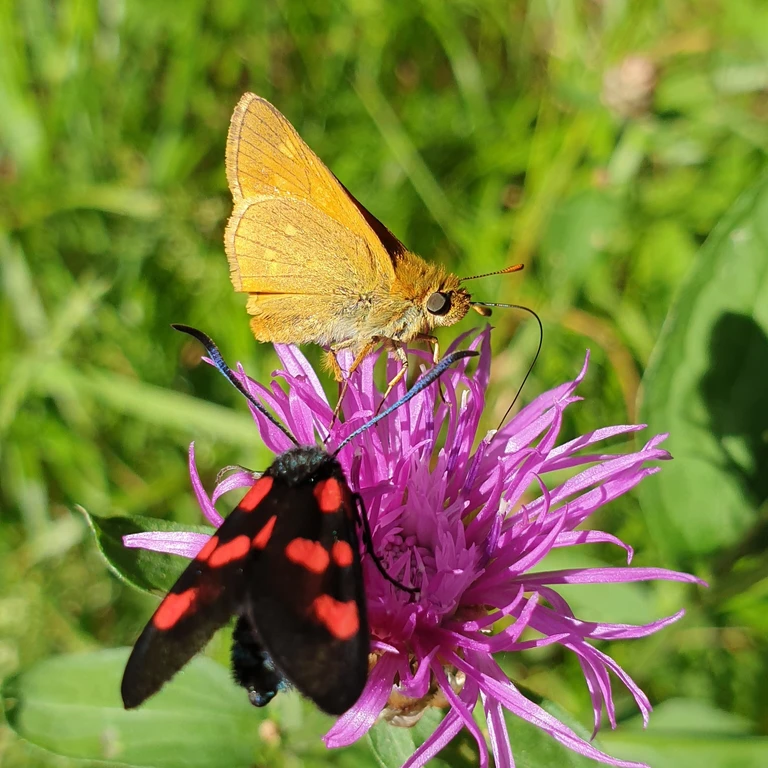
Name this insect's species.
Ochlodes sylvanus (also Ochlodes venata)
